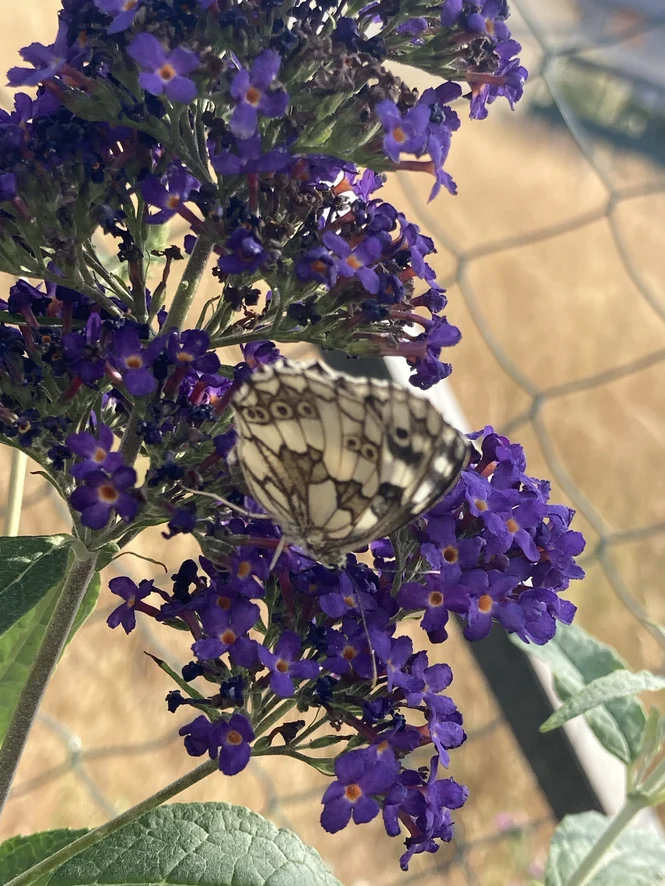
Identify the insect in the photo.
Melanargia galathea
